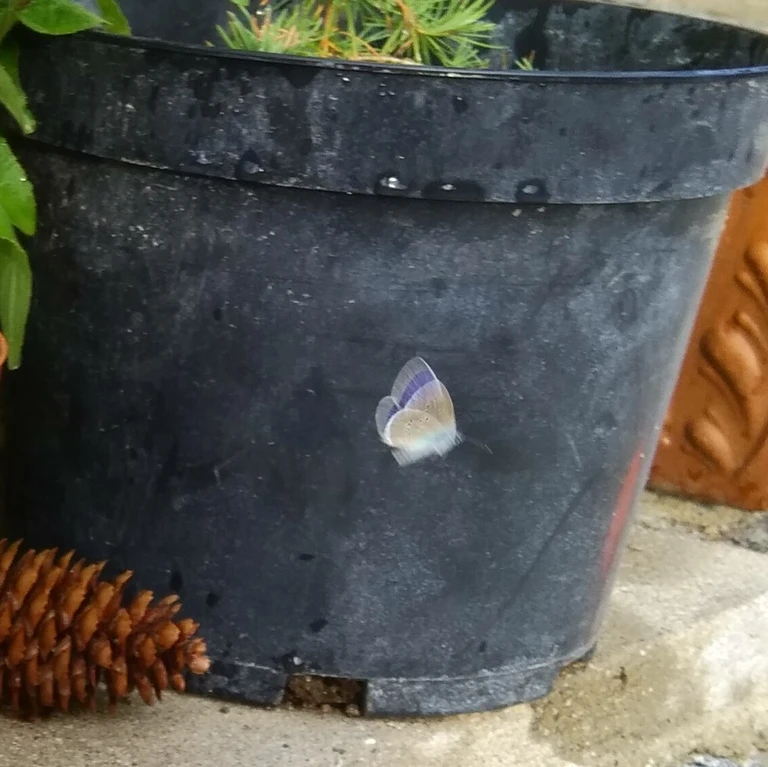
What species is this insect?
Cyaniris semiargus
